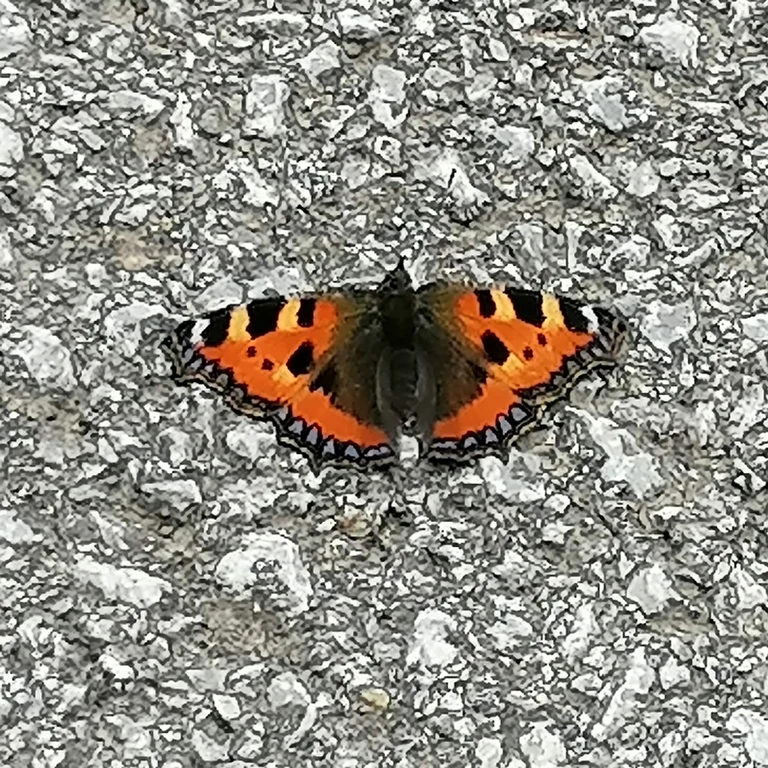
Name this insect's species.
Aglais urticae
